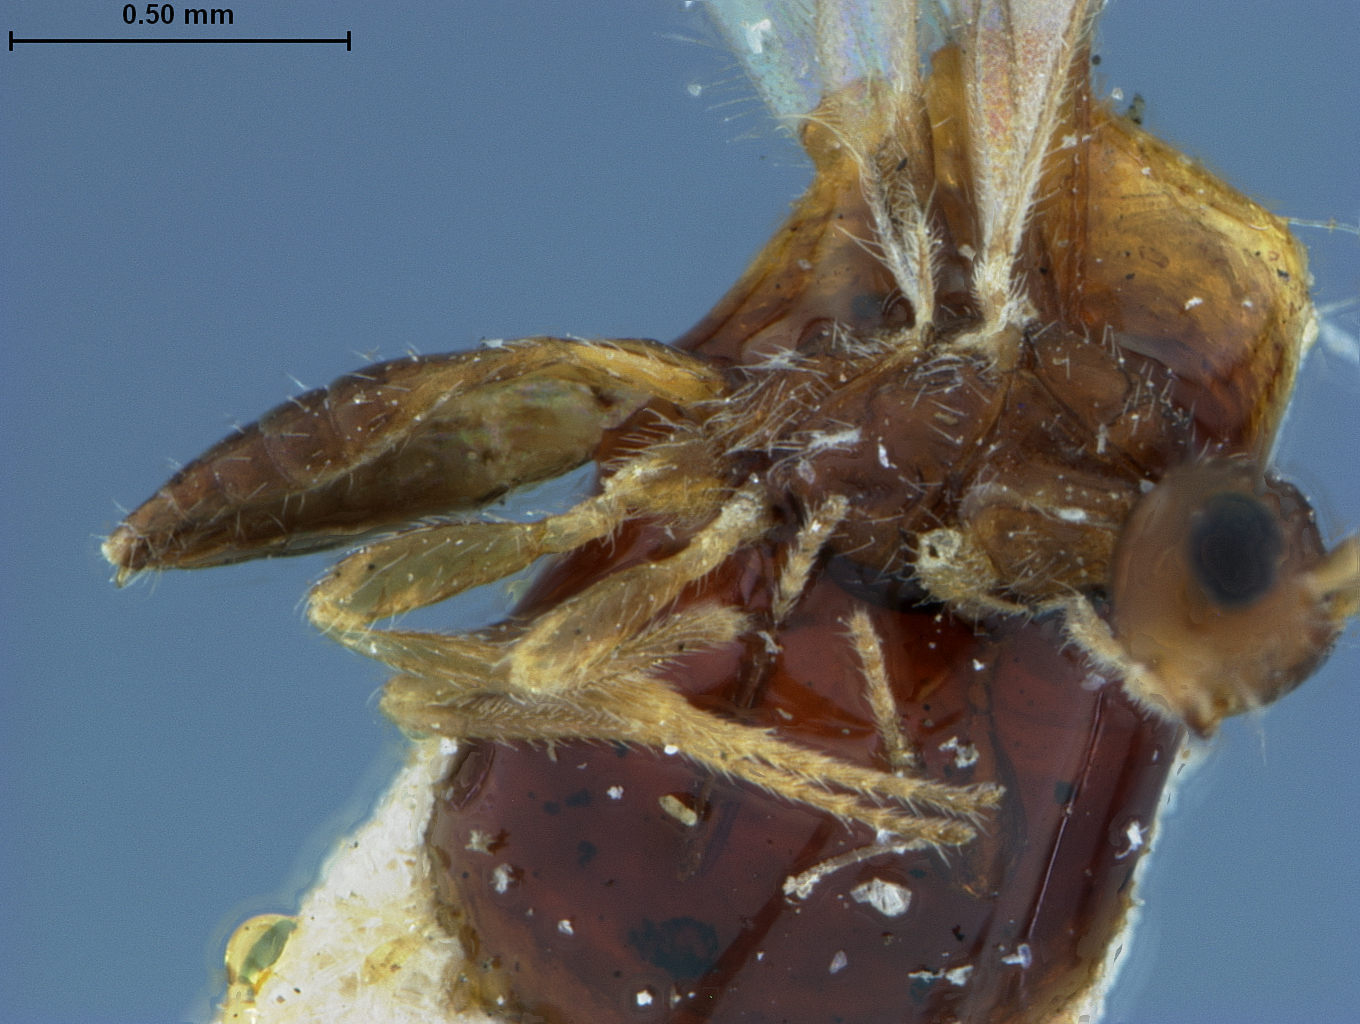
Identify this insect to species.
Caenophanes pityophthori
